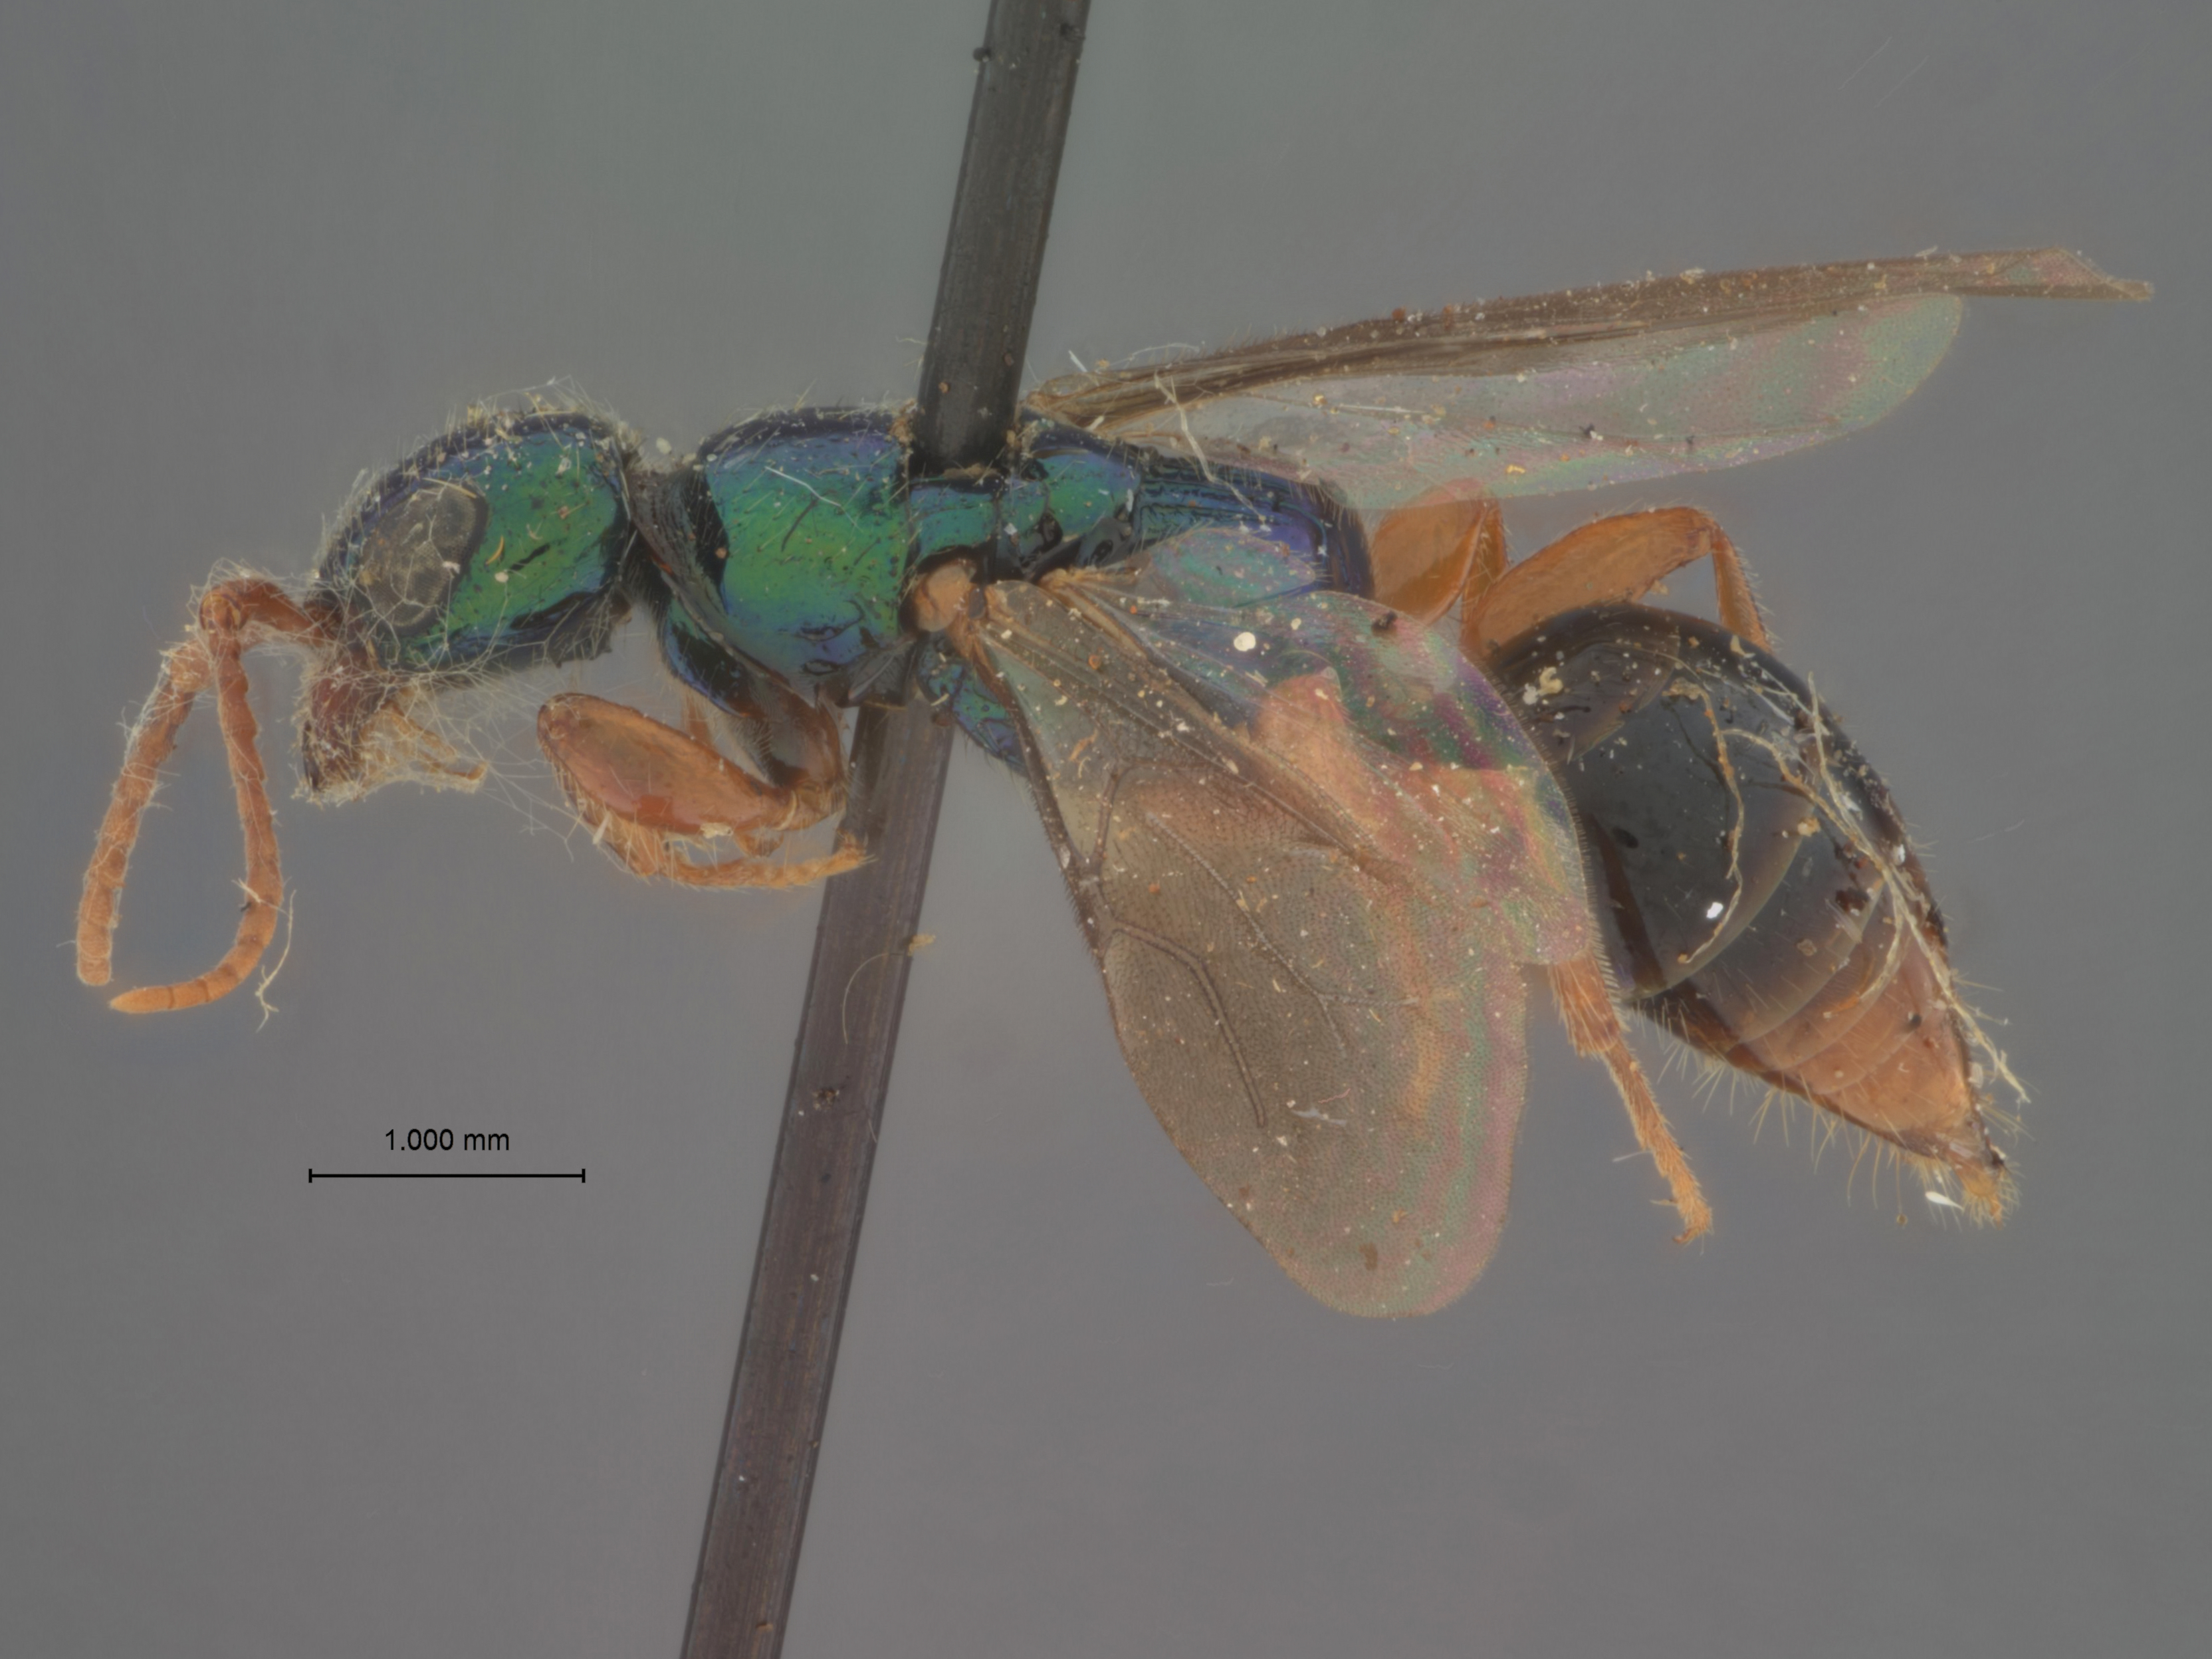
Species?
Anisepyris cubensis
